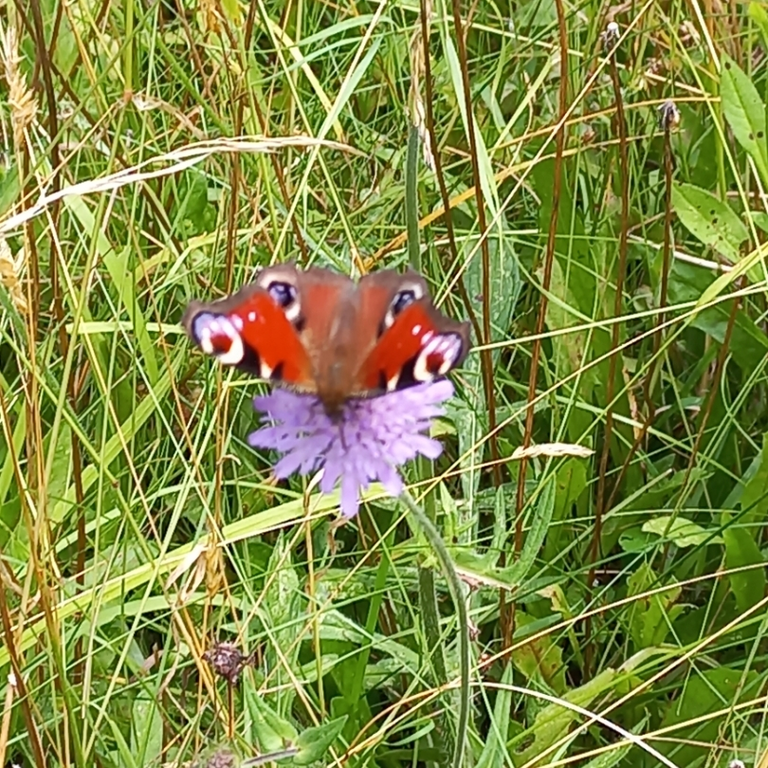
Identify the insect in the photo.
Aglais io
